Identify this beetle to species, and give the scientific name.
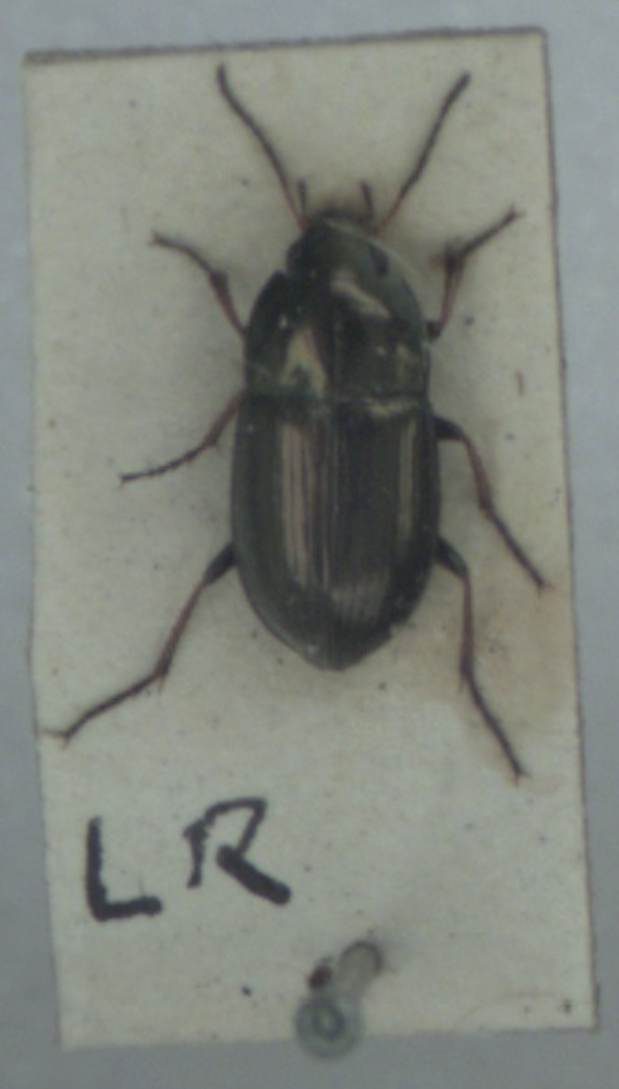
Amara plebeja
